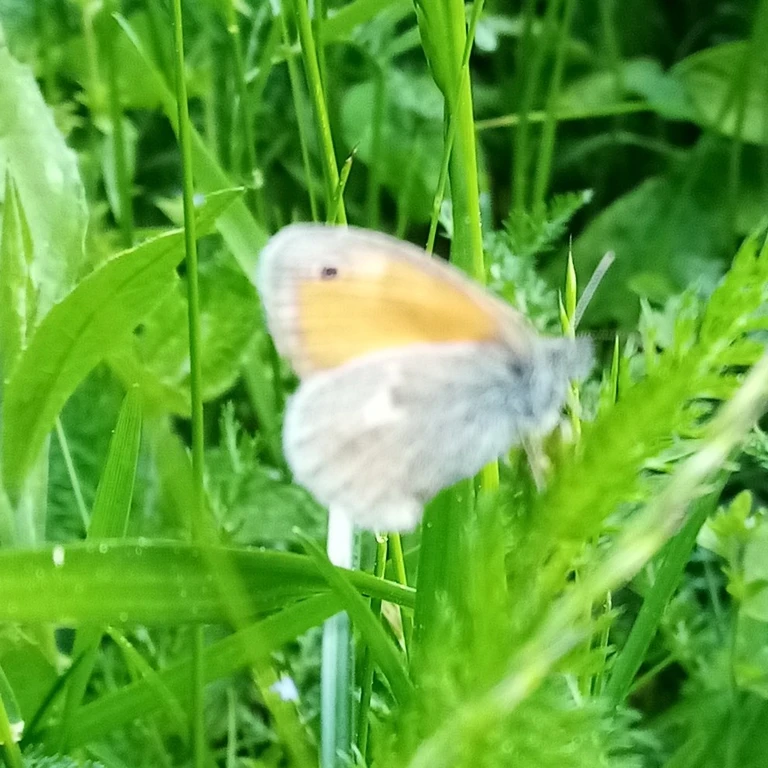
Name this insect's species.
Coenonympha pamphilus
